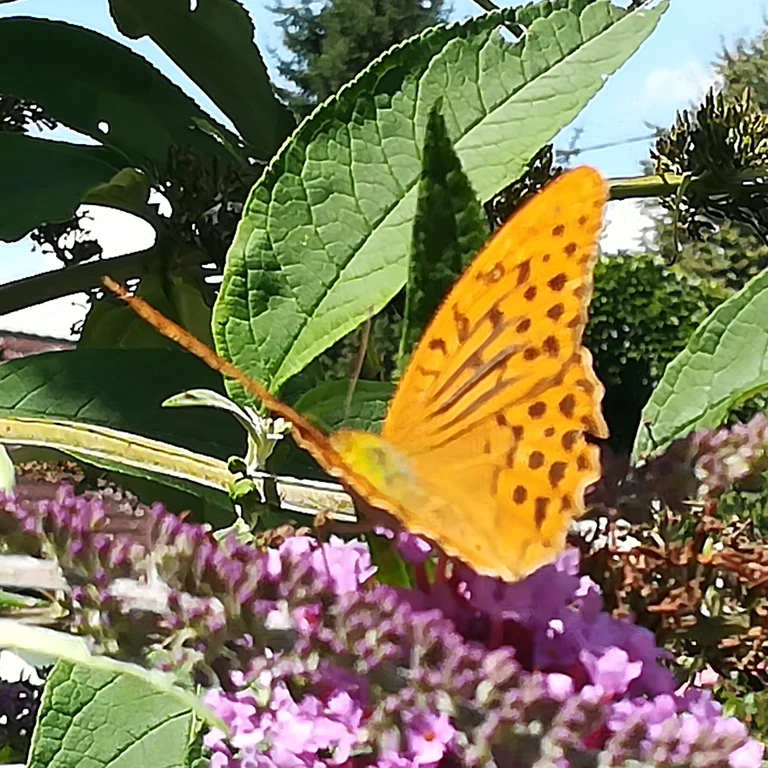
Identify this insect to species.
Argynnis paphia
